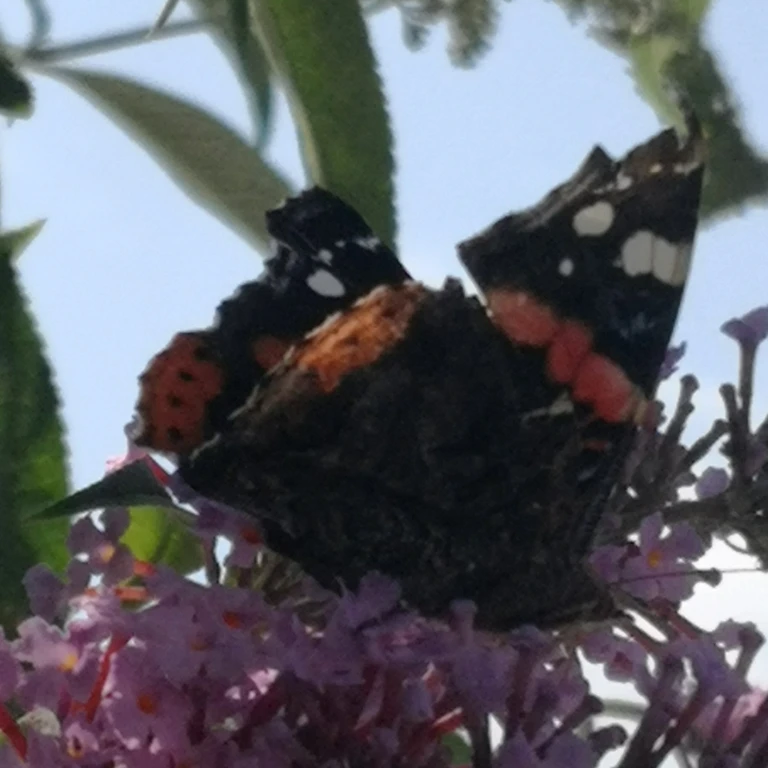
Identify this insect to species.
Vanessa atalanta
